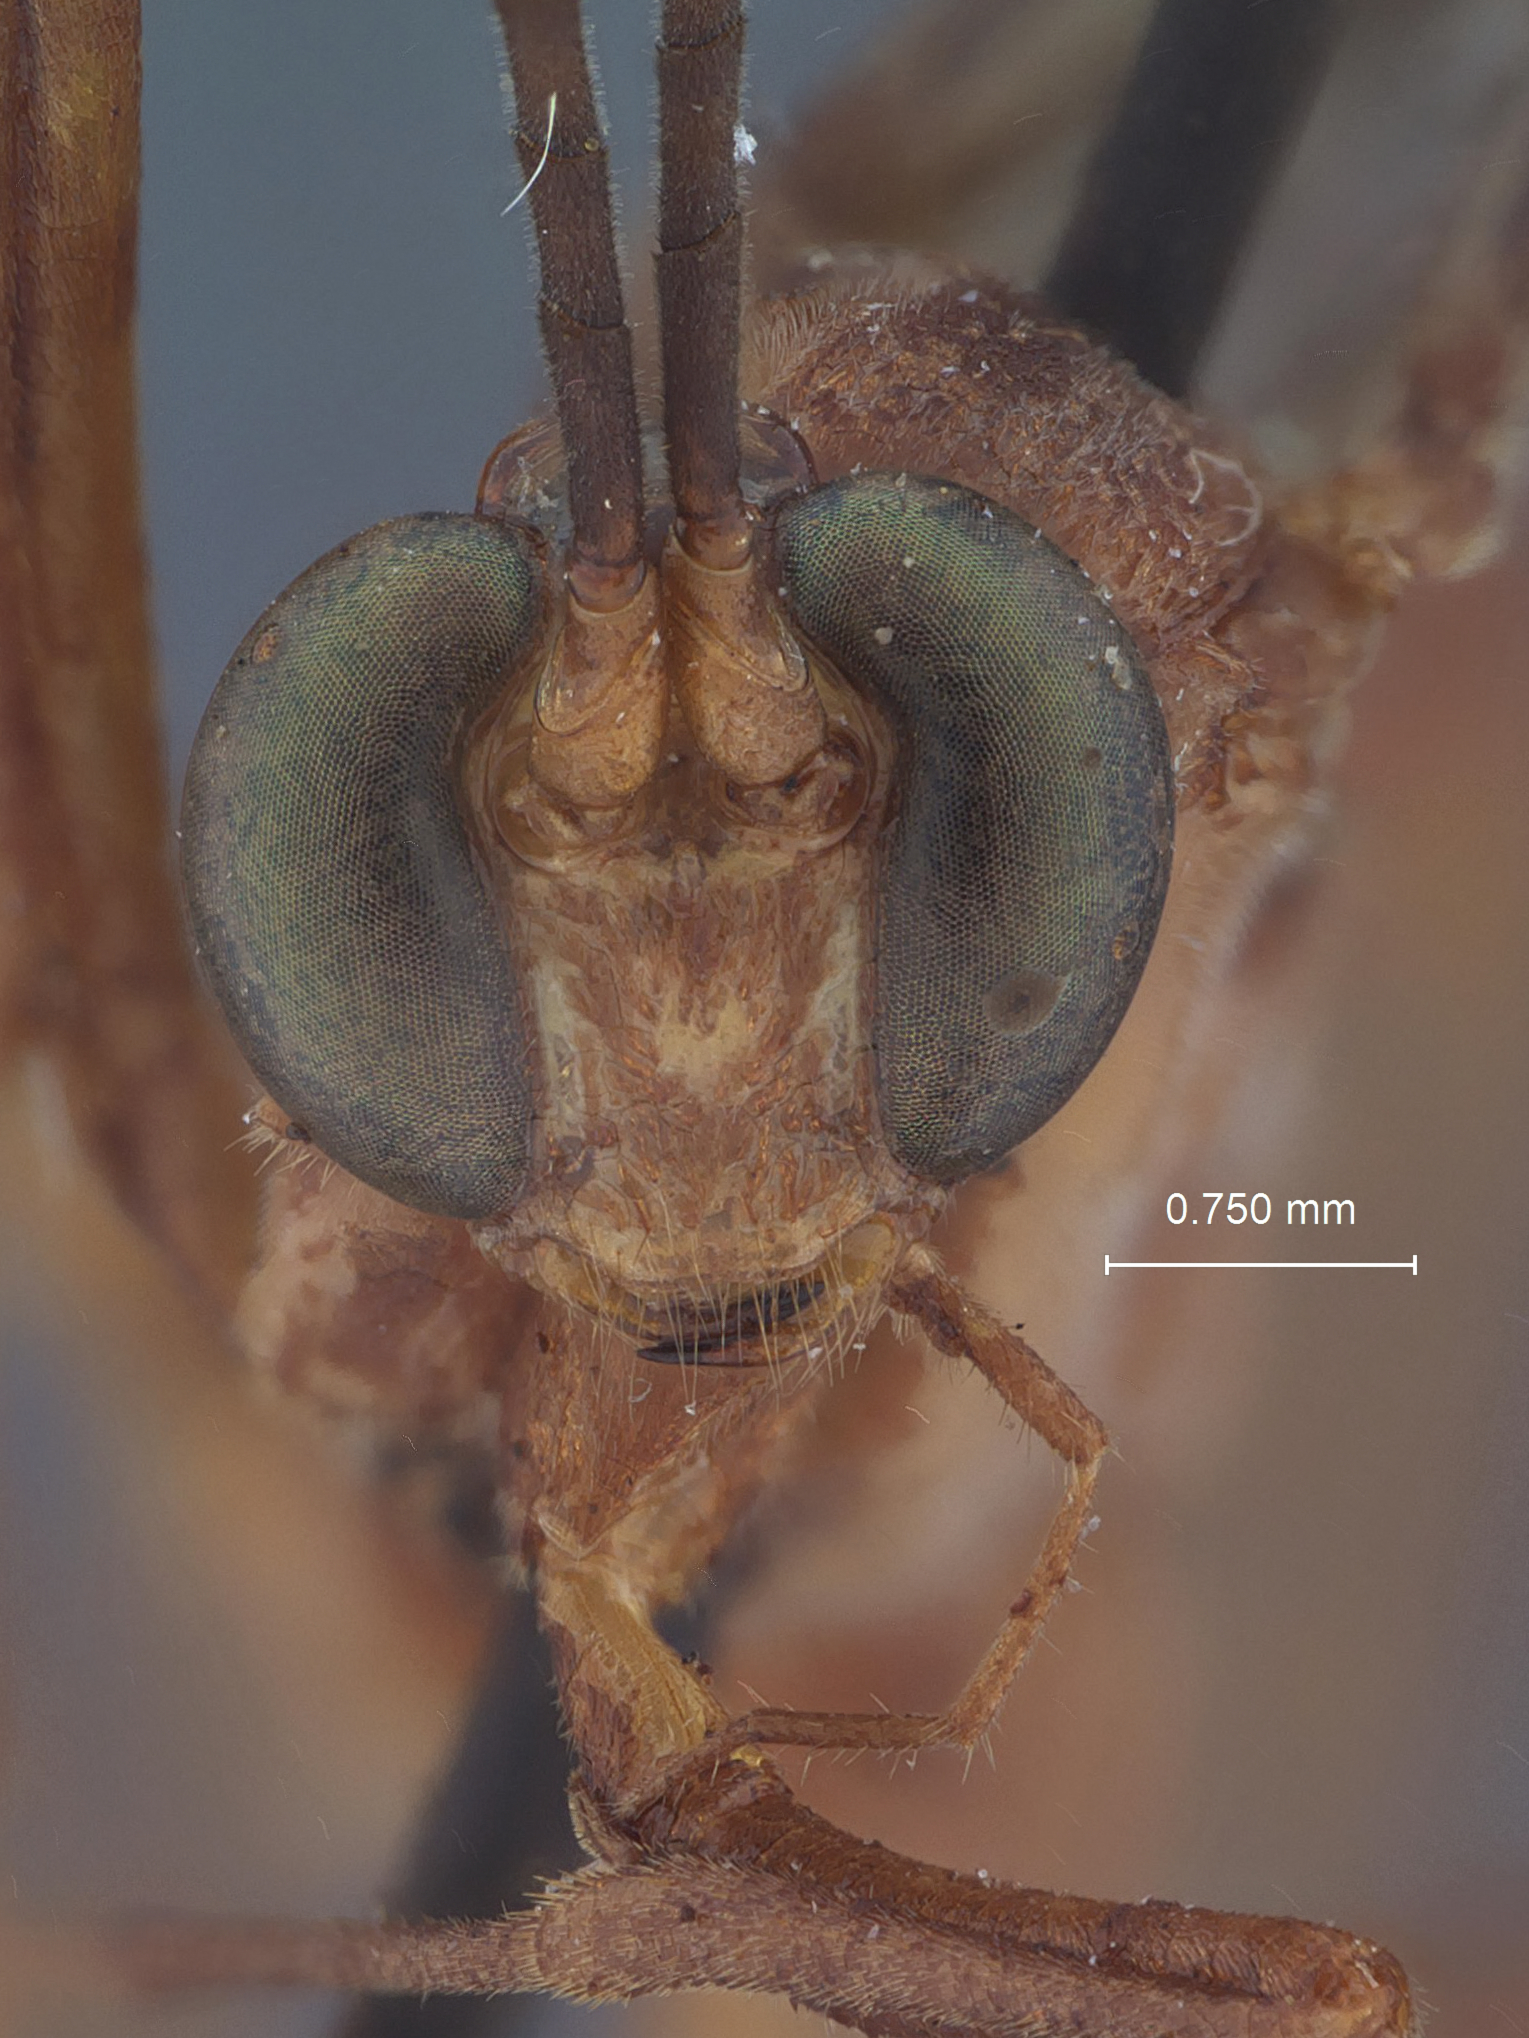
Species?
Netelia solus
